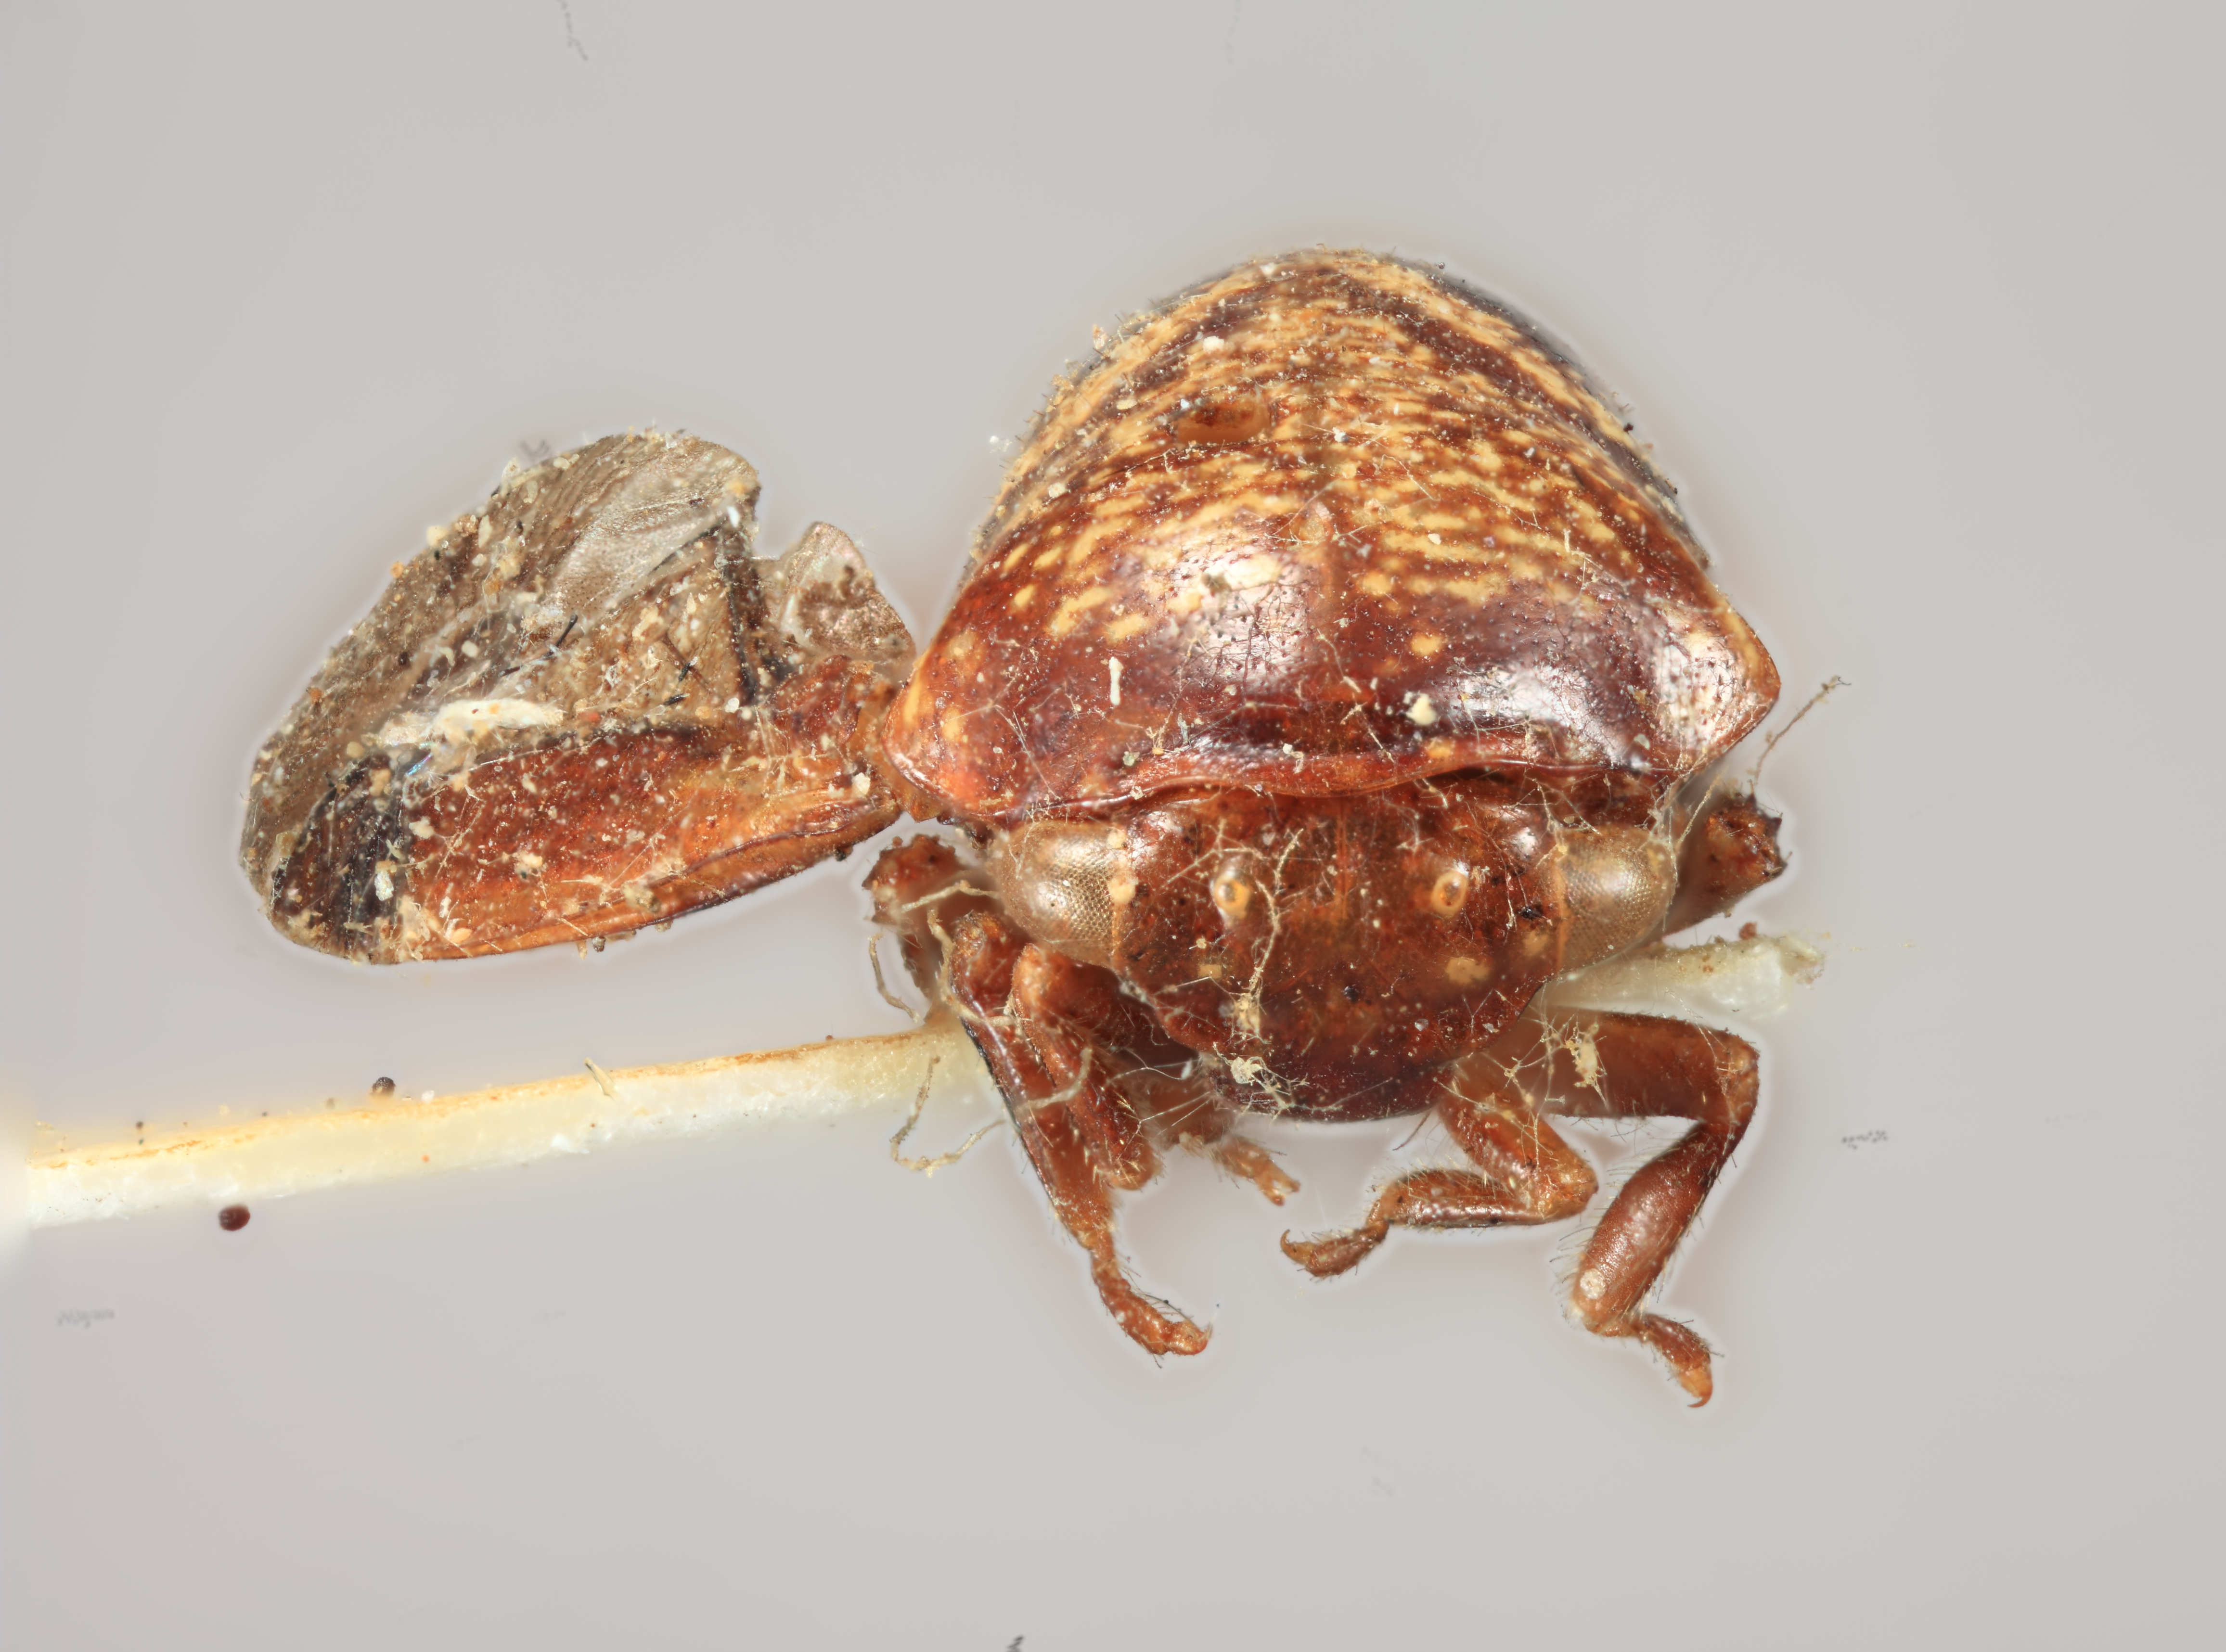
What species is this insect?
Tragopa irrorata
